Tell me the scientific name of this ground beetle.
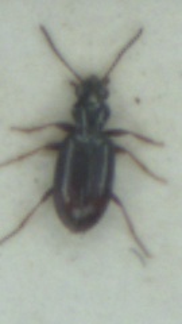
Bembidion normannum
